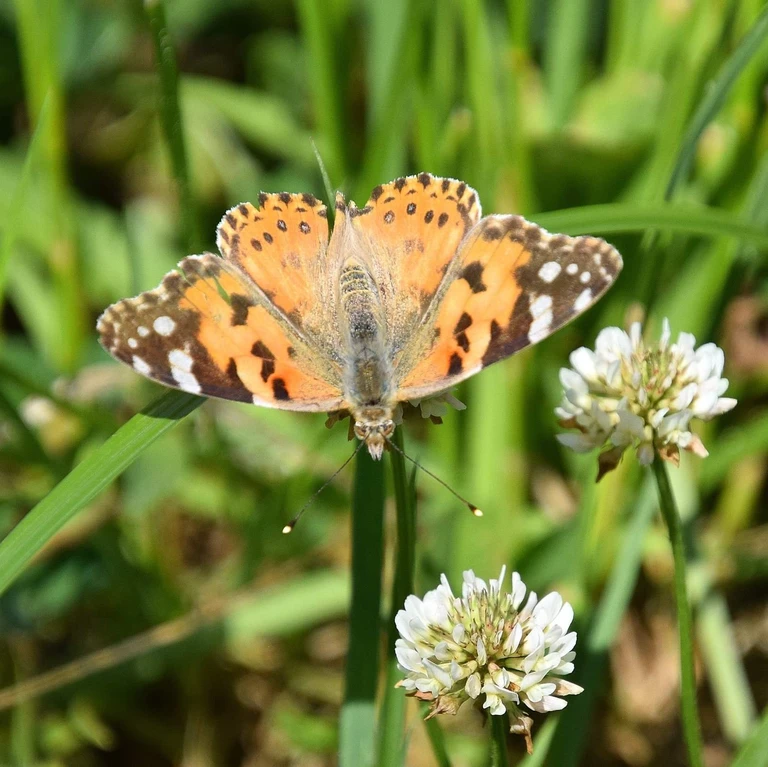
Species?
Vanessa cardui
